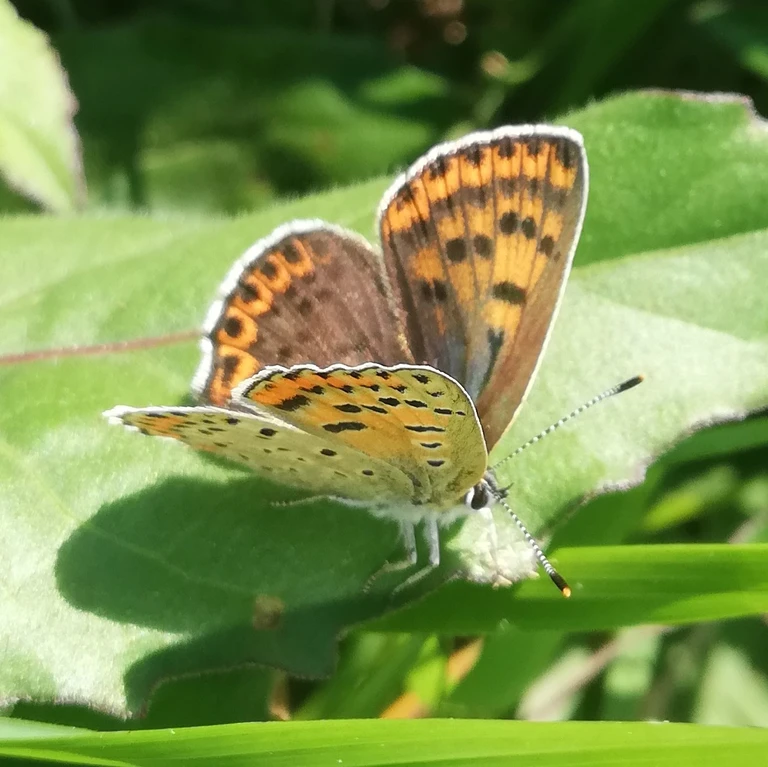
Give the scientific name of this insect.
Lycaena tityrus (also Loweia tityrus)
